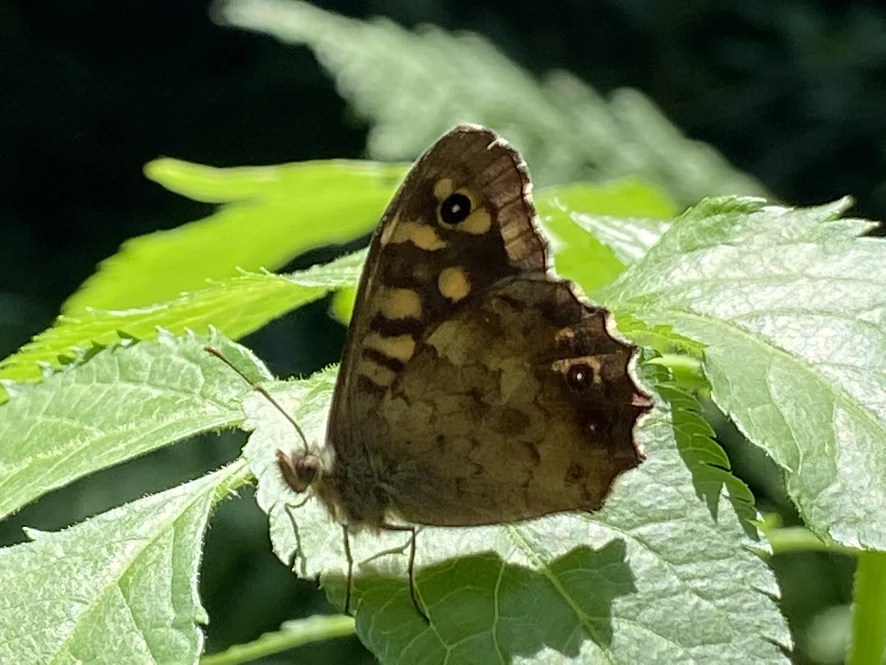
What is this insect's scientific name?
Pararge aegeria
